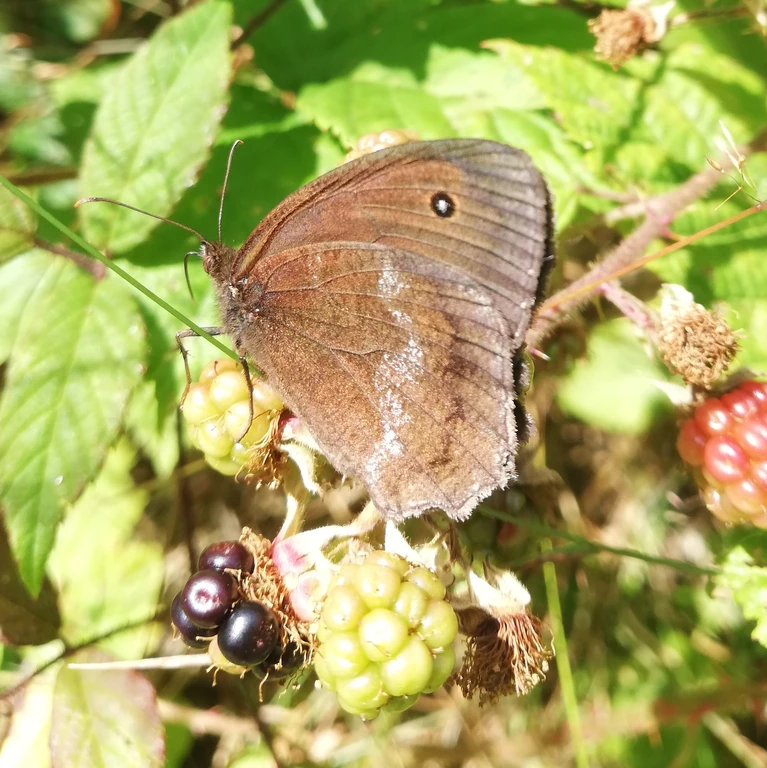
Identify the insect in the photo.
Minois dryas
